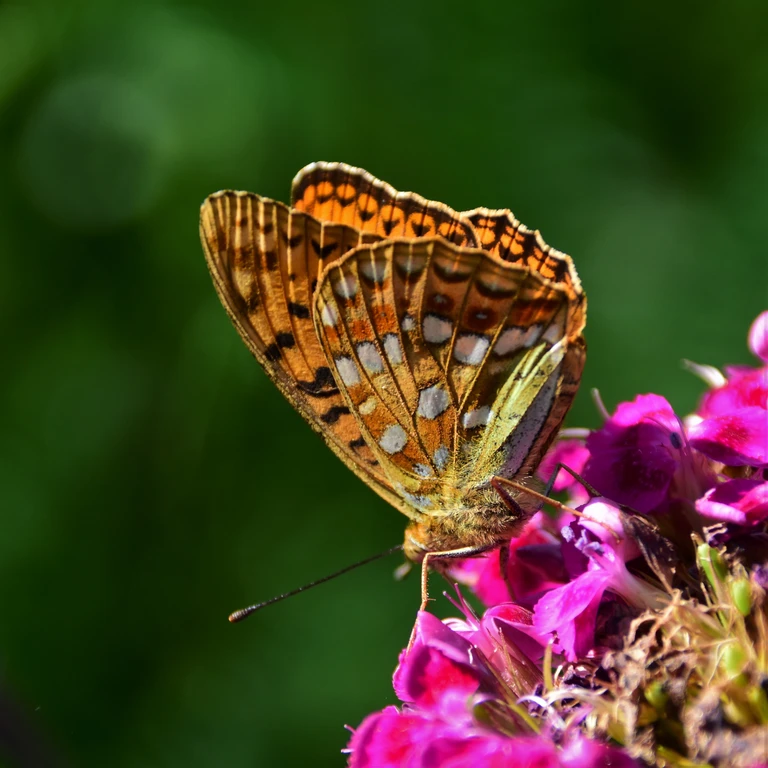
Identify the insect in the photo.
Fabriciana adippe
